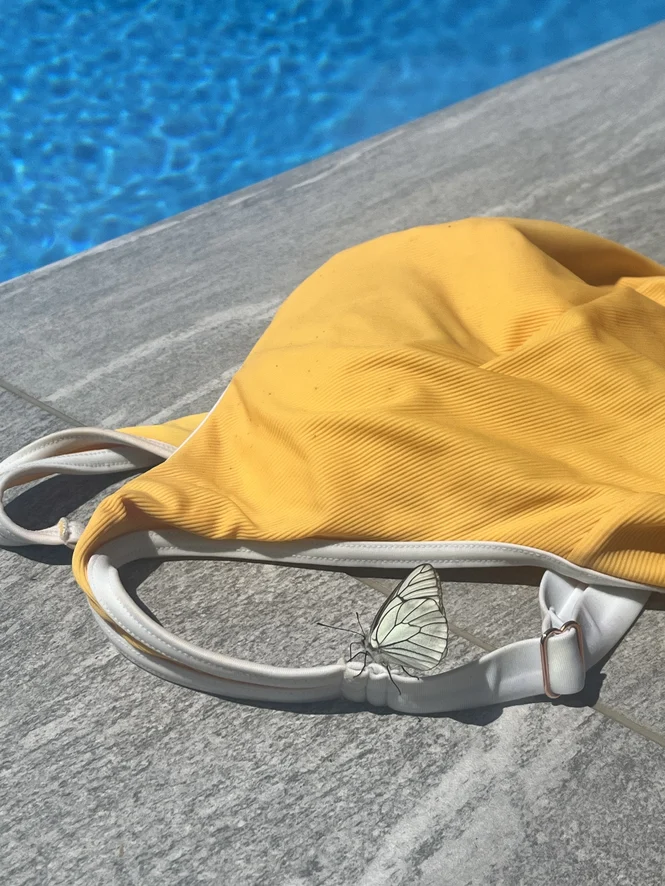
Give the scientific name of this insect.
Aporia crataegi
